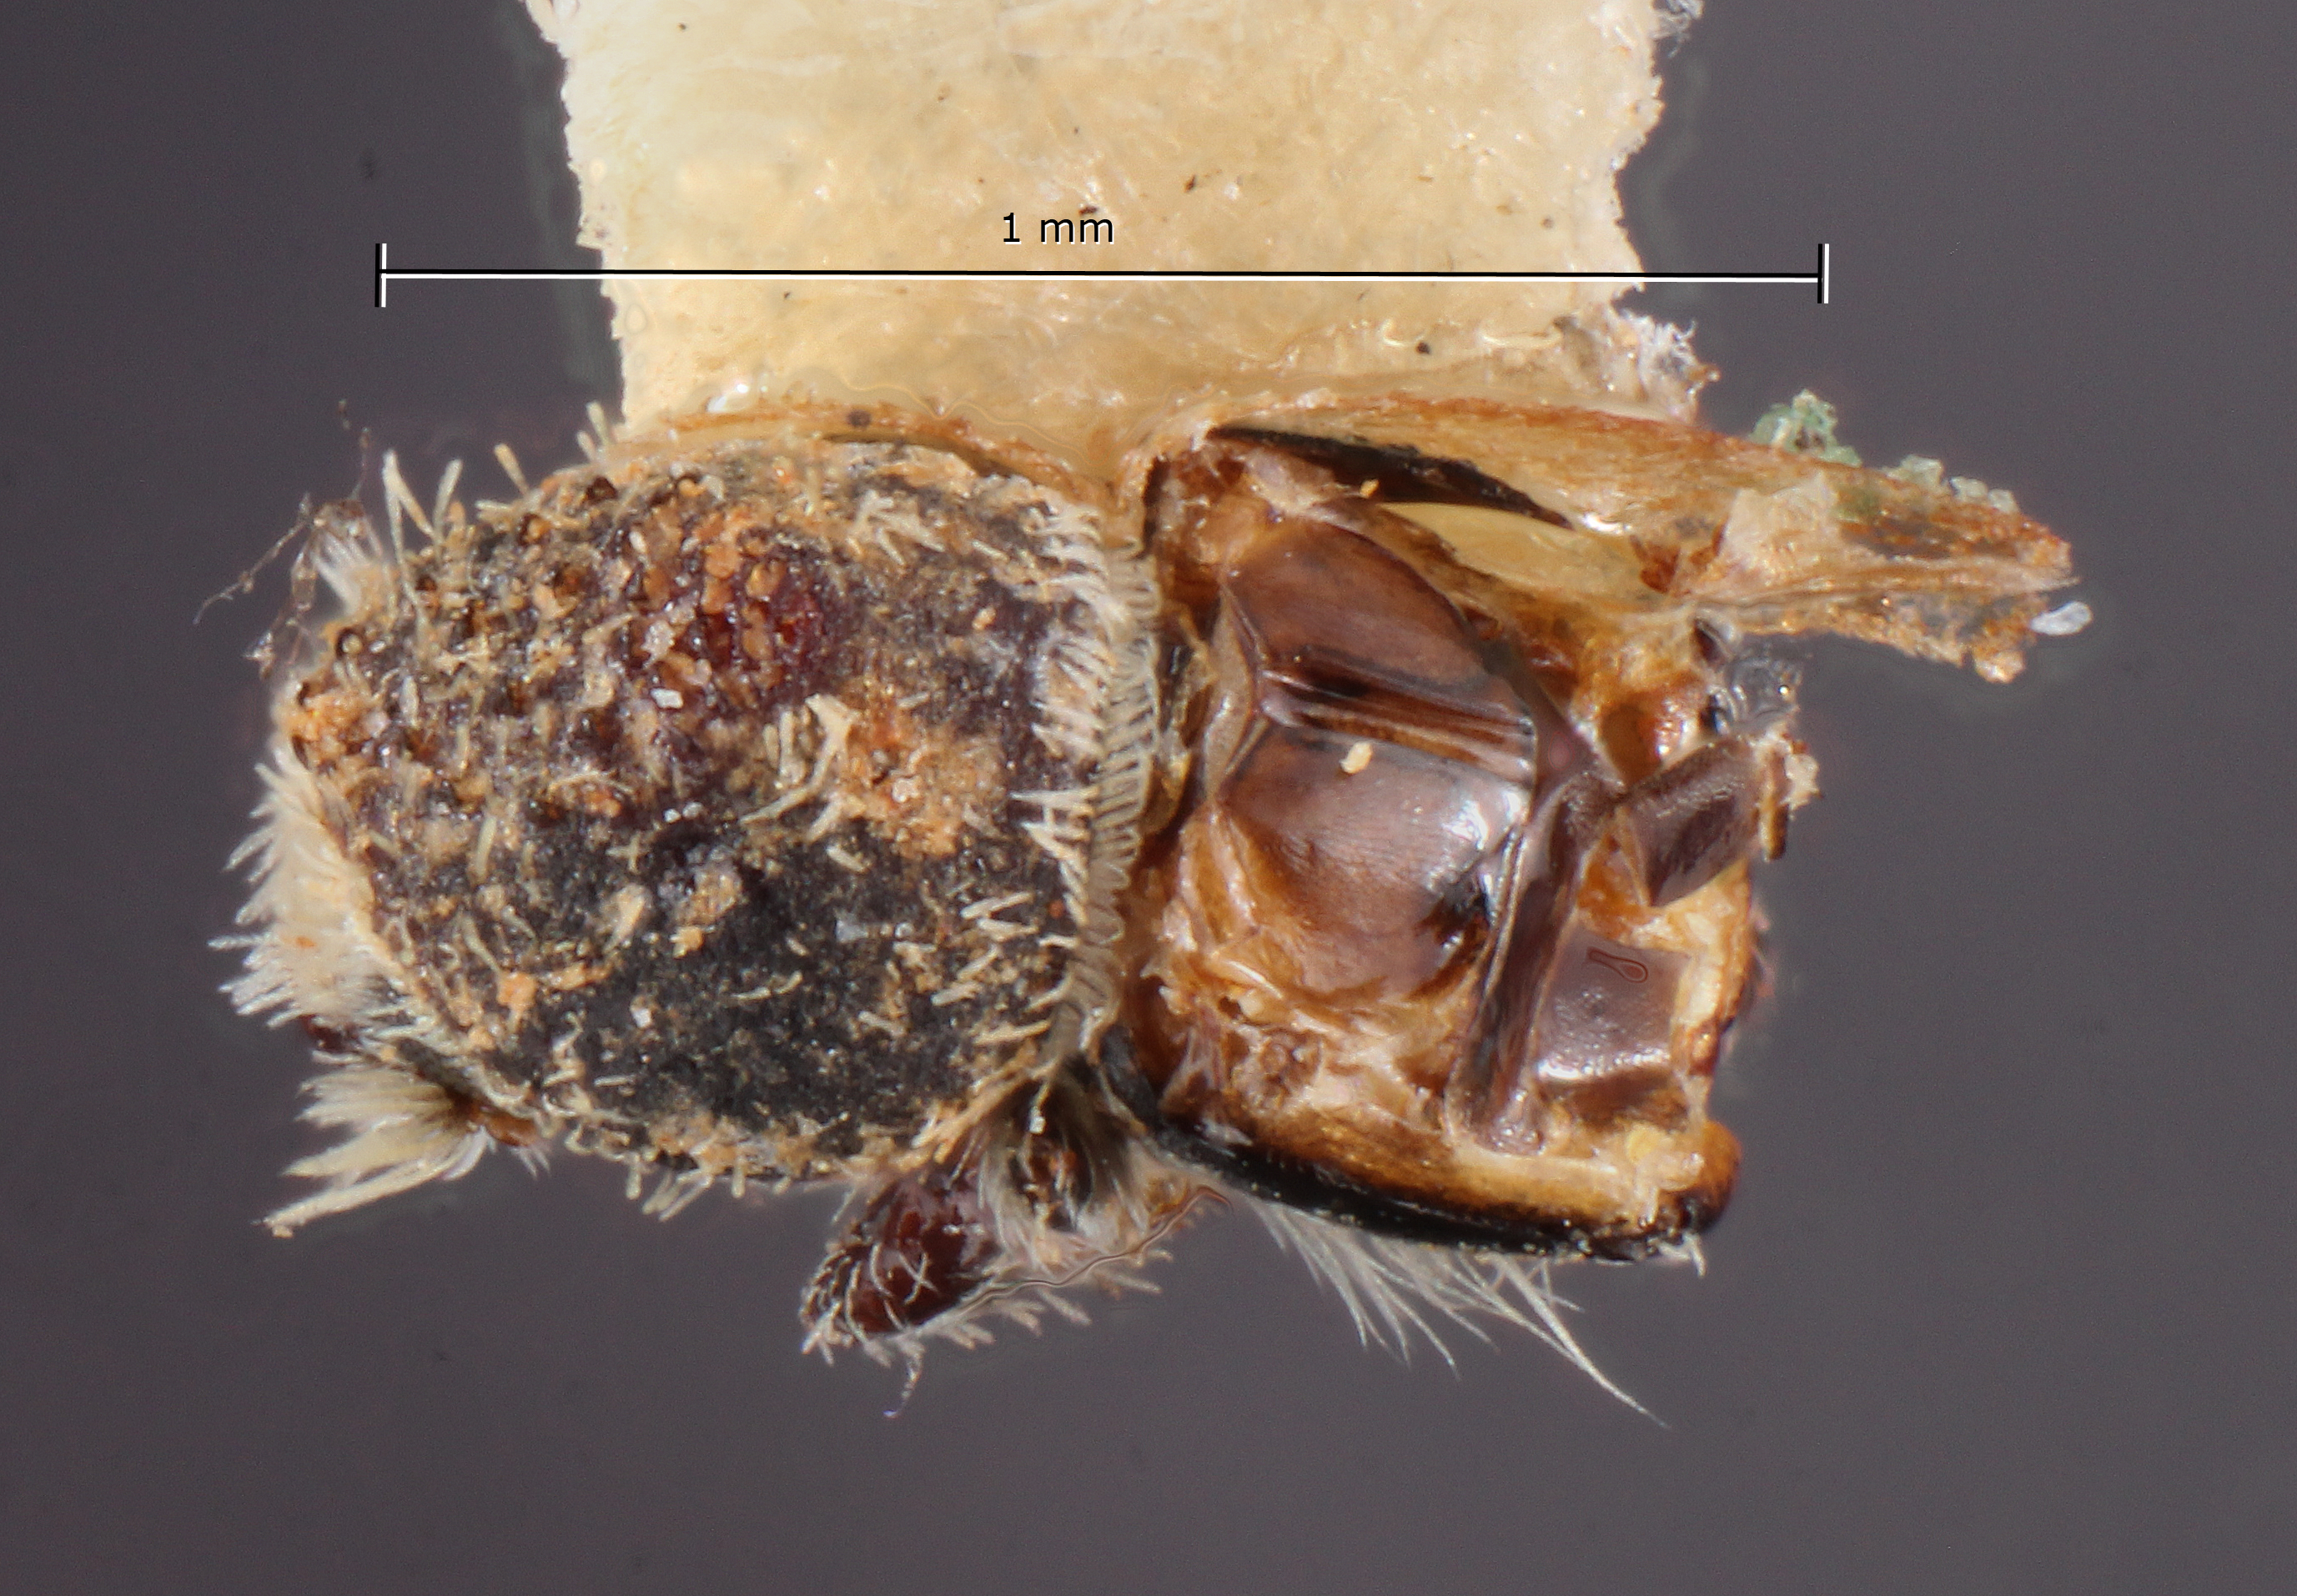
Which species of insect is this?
Stenoclyptus ceanothi
